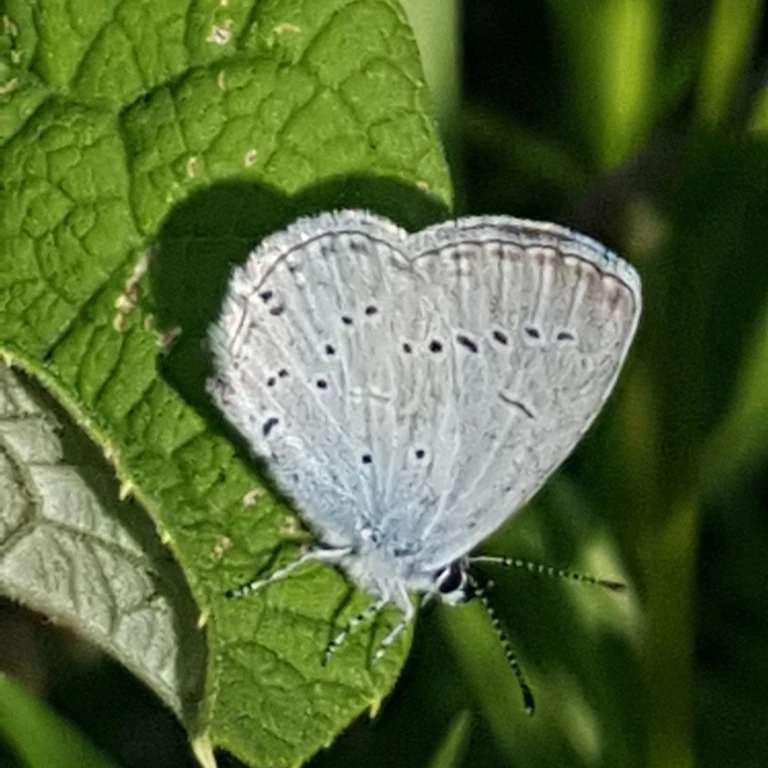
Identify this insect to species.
Cupido decolorata (also Elkalyce decolorata)
